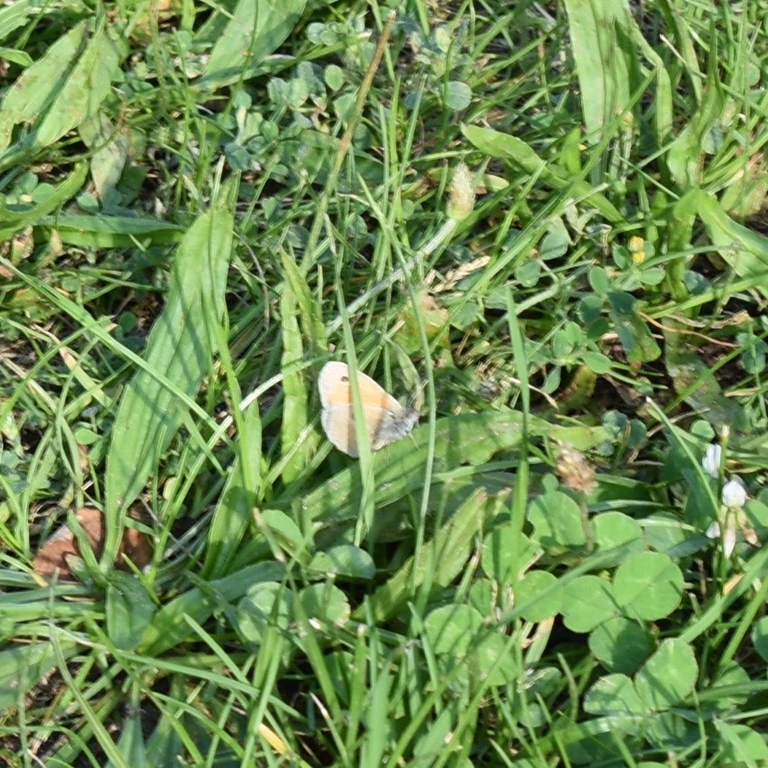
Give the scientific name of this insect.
Coenonympha pamphilus
